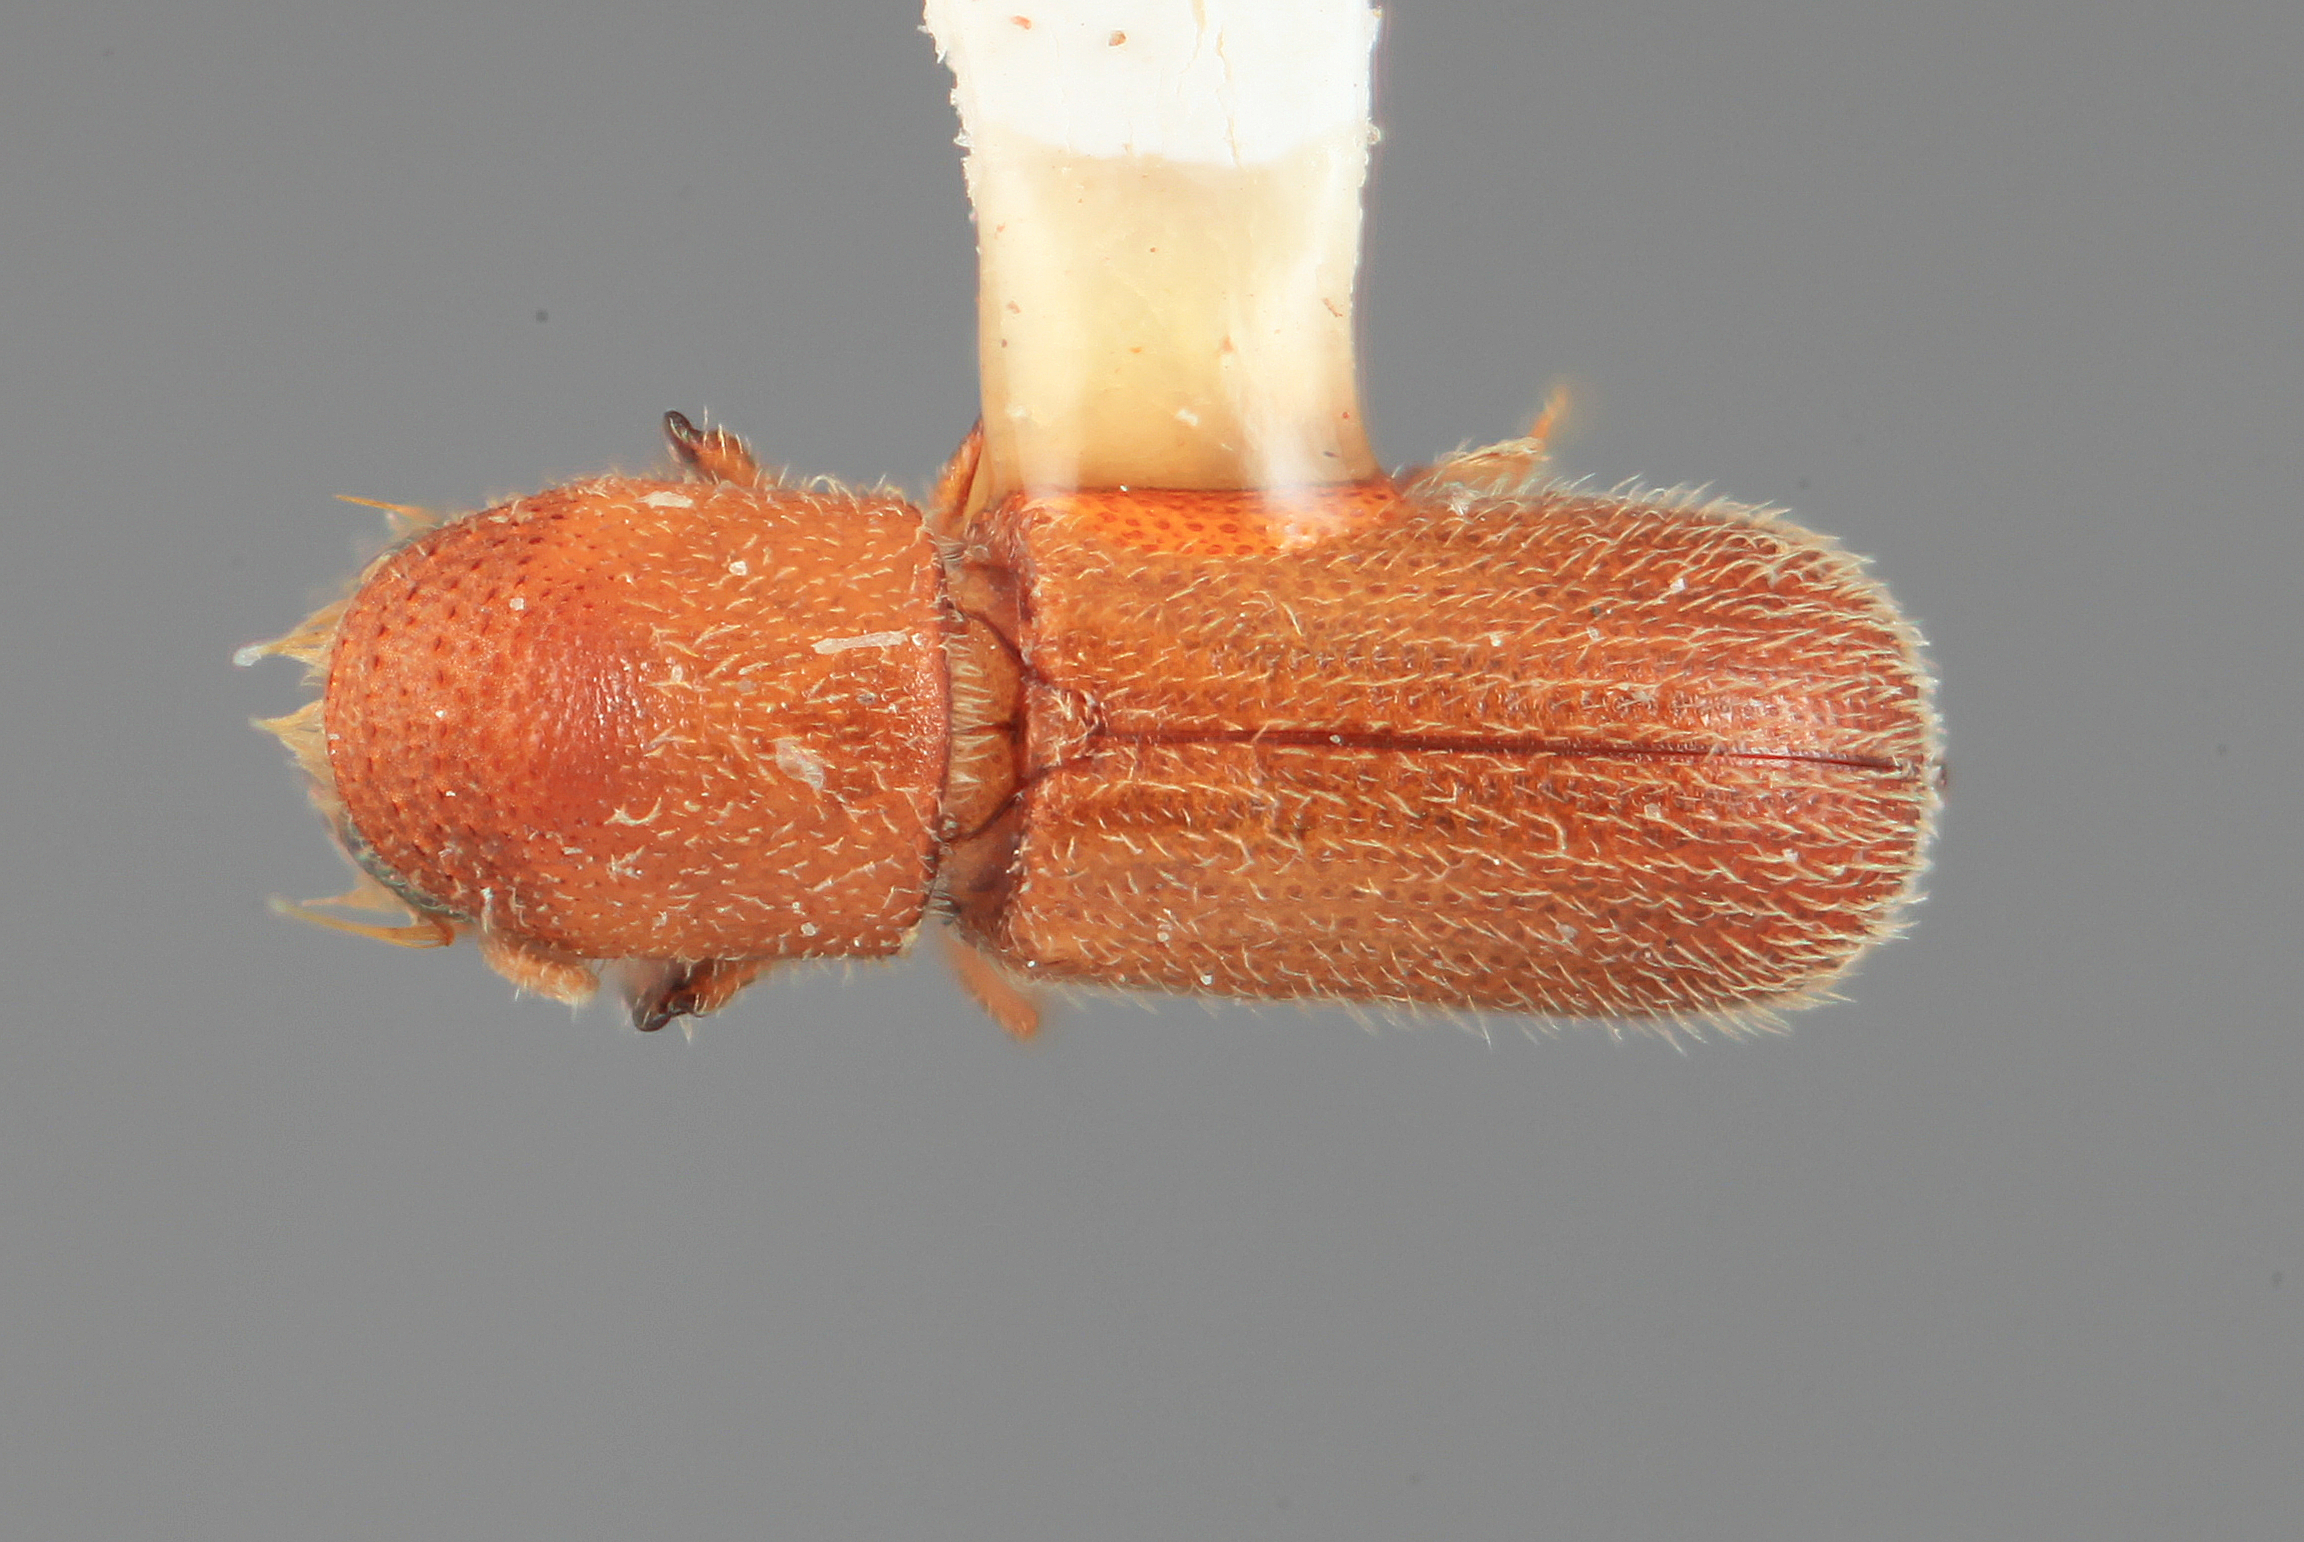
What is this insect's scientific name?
Micracis carinulus
